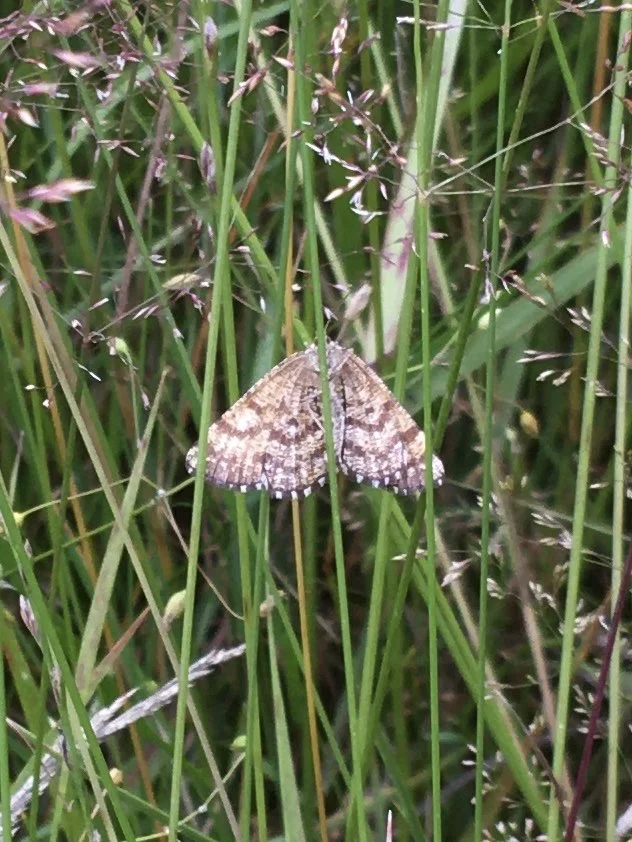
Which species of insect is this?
Ematurga atomaria
